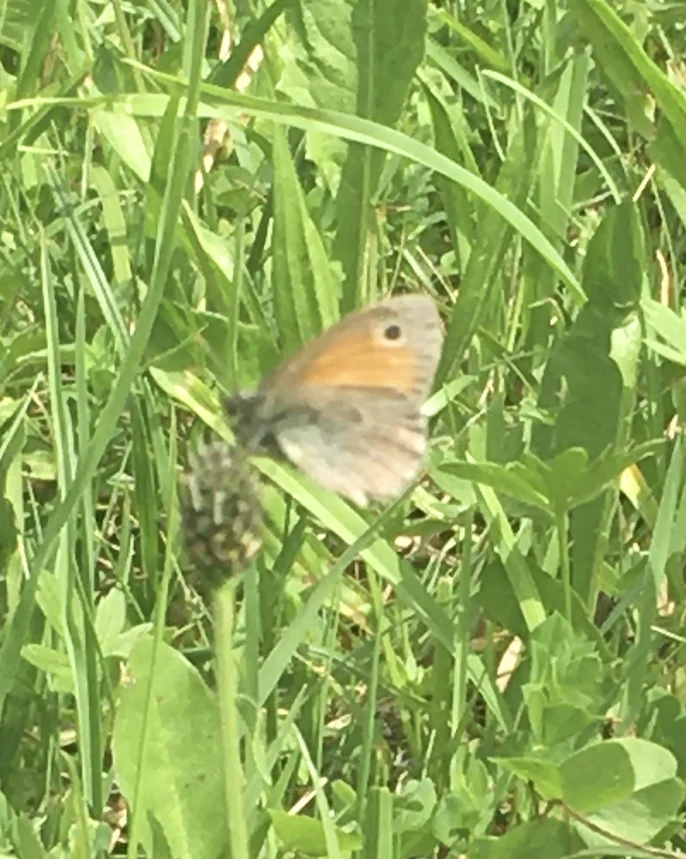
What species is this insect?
Coenonympha pamphilus
